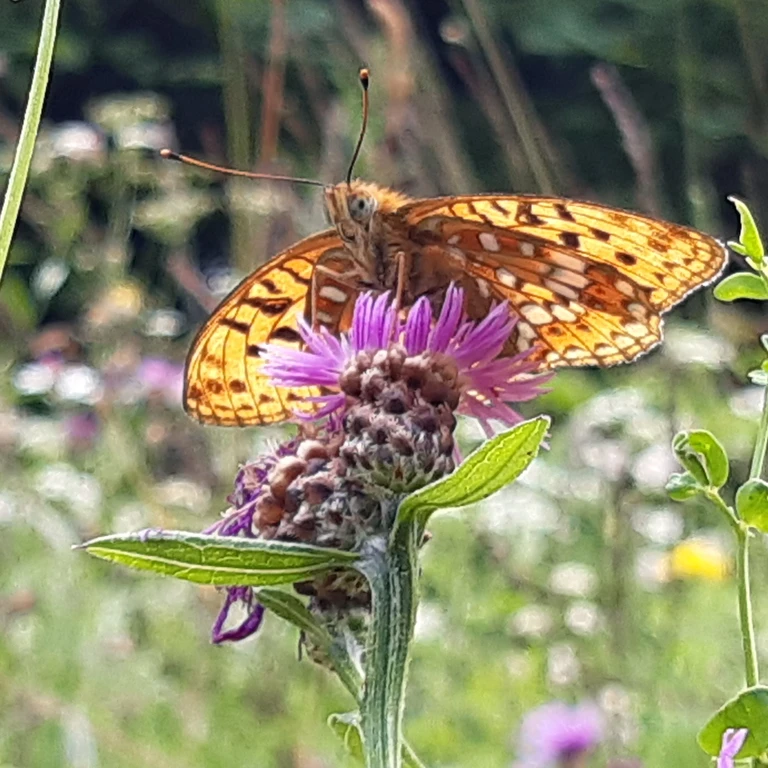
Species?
Fabriciana adippe
